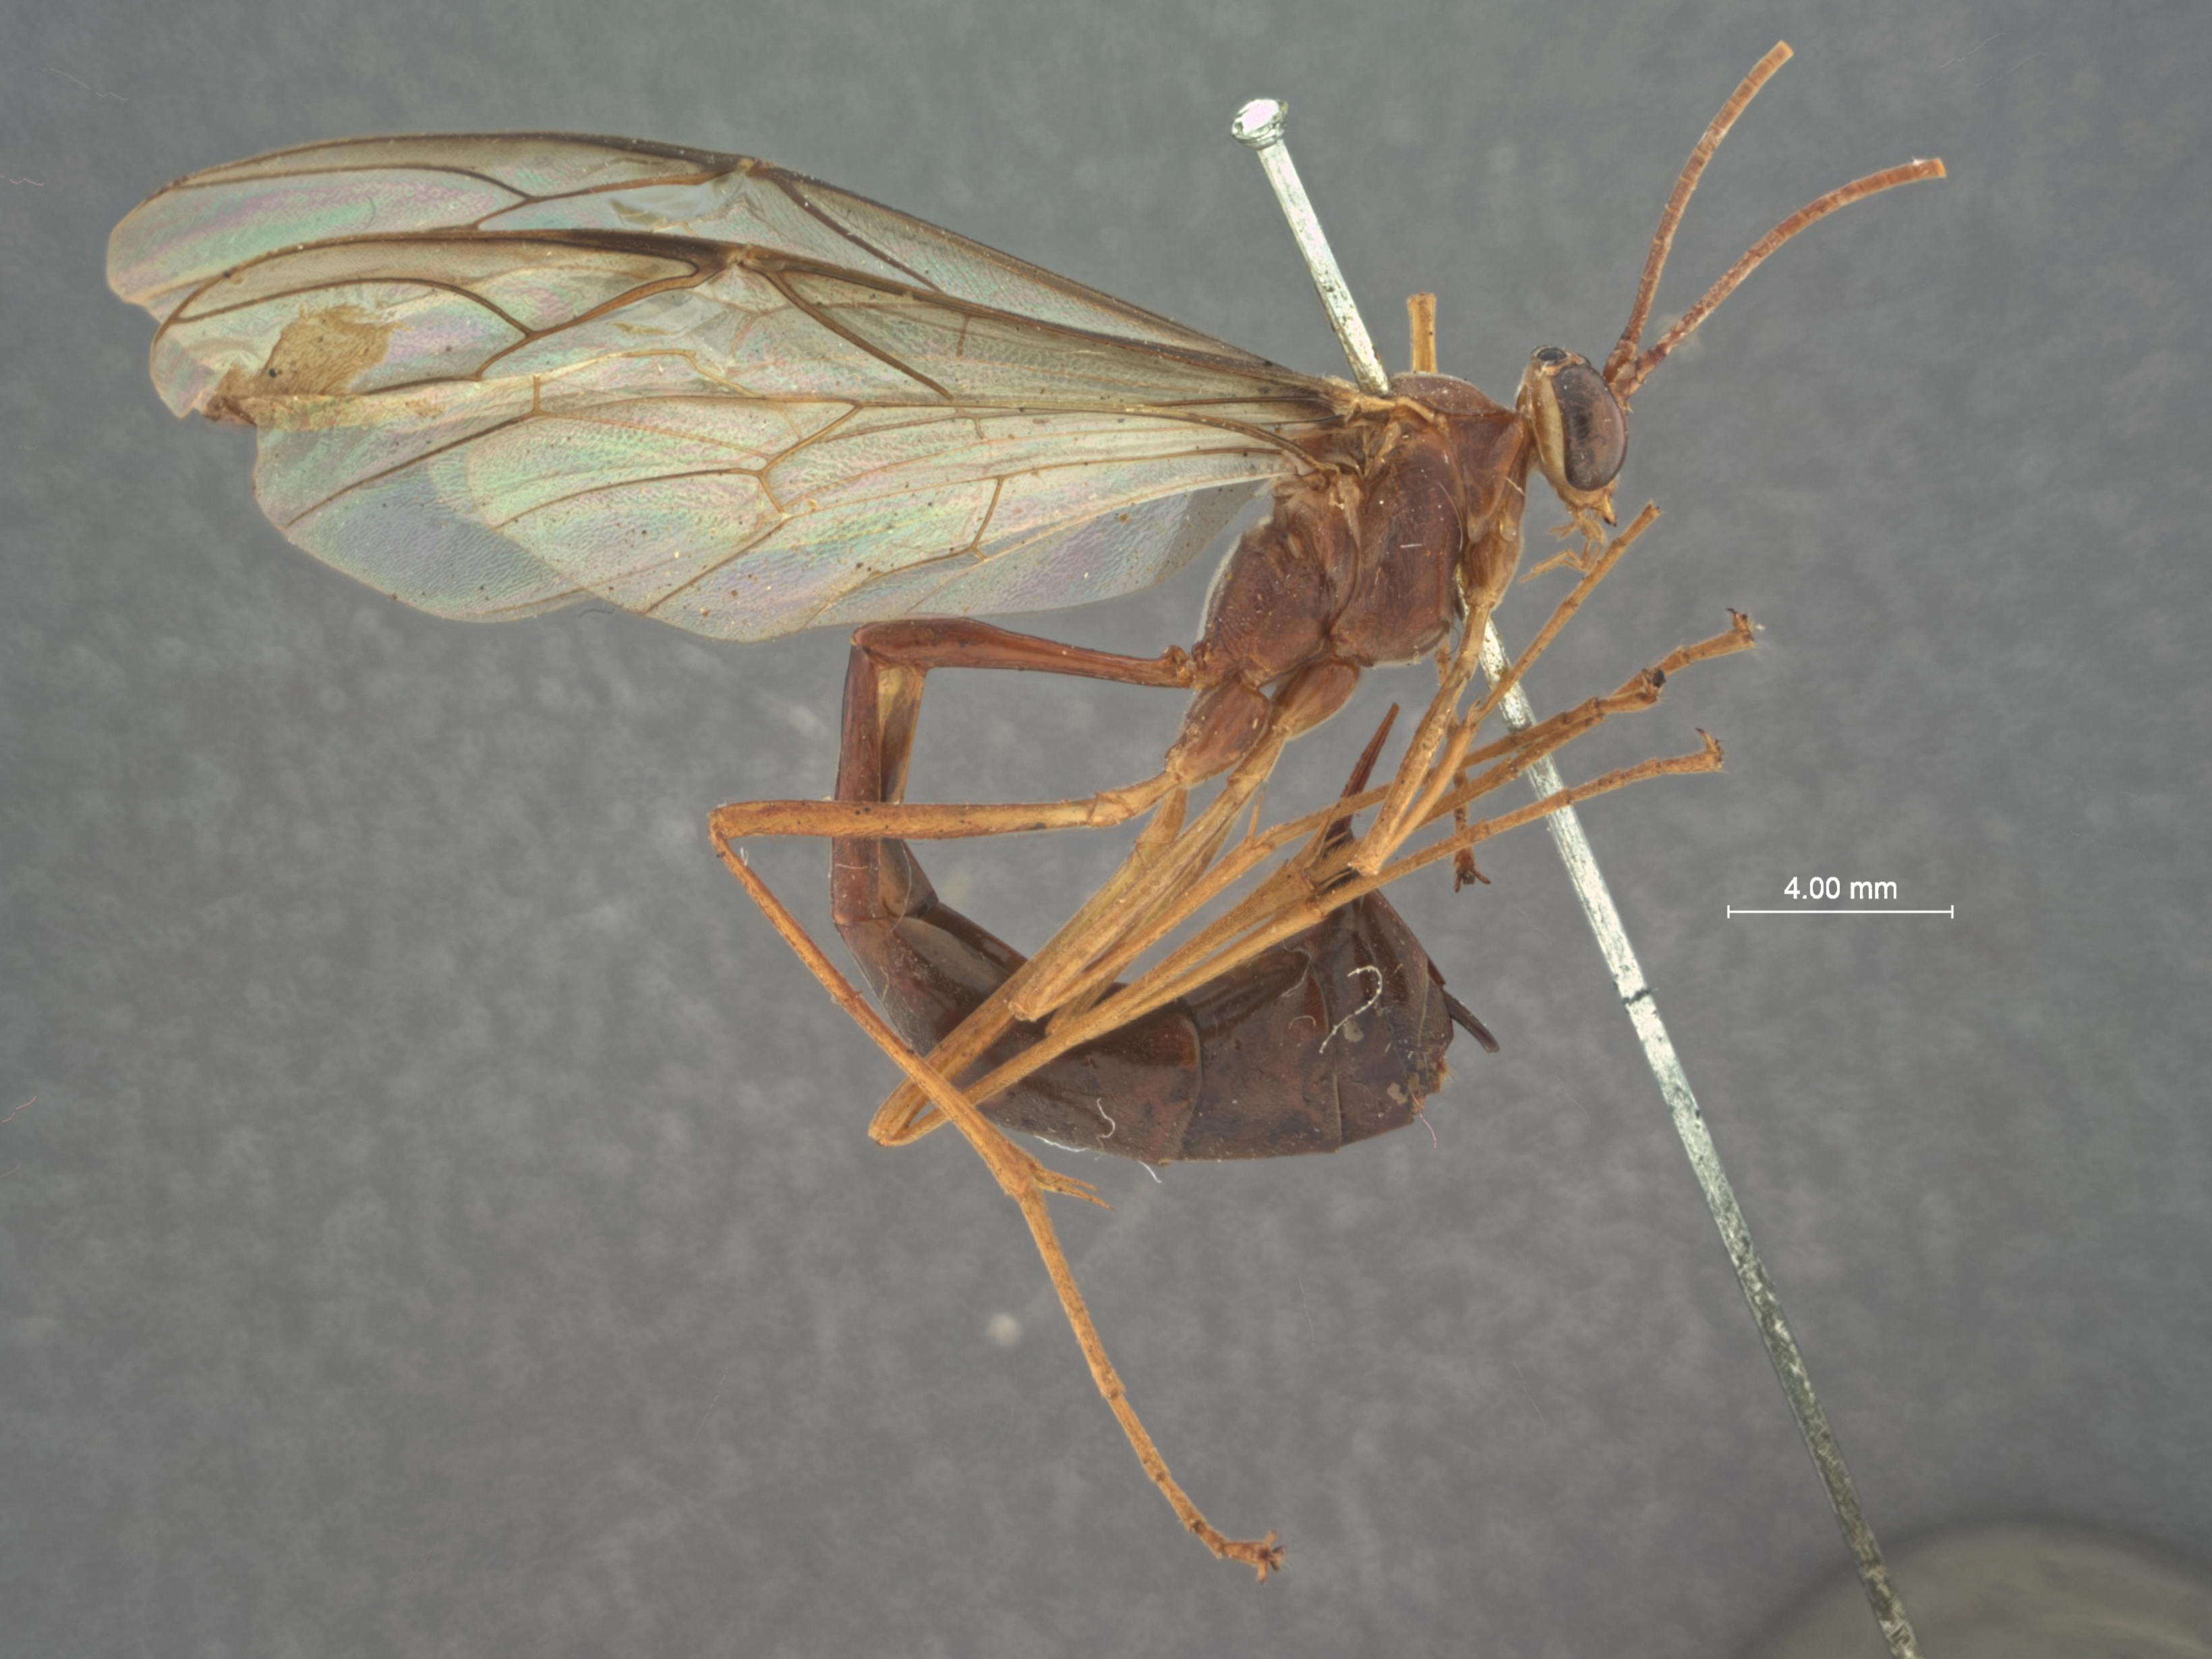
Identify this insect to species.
Enicospilus aepulus
